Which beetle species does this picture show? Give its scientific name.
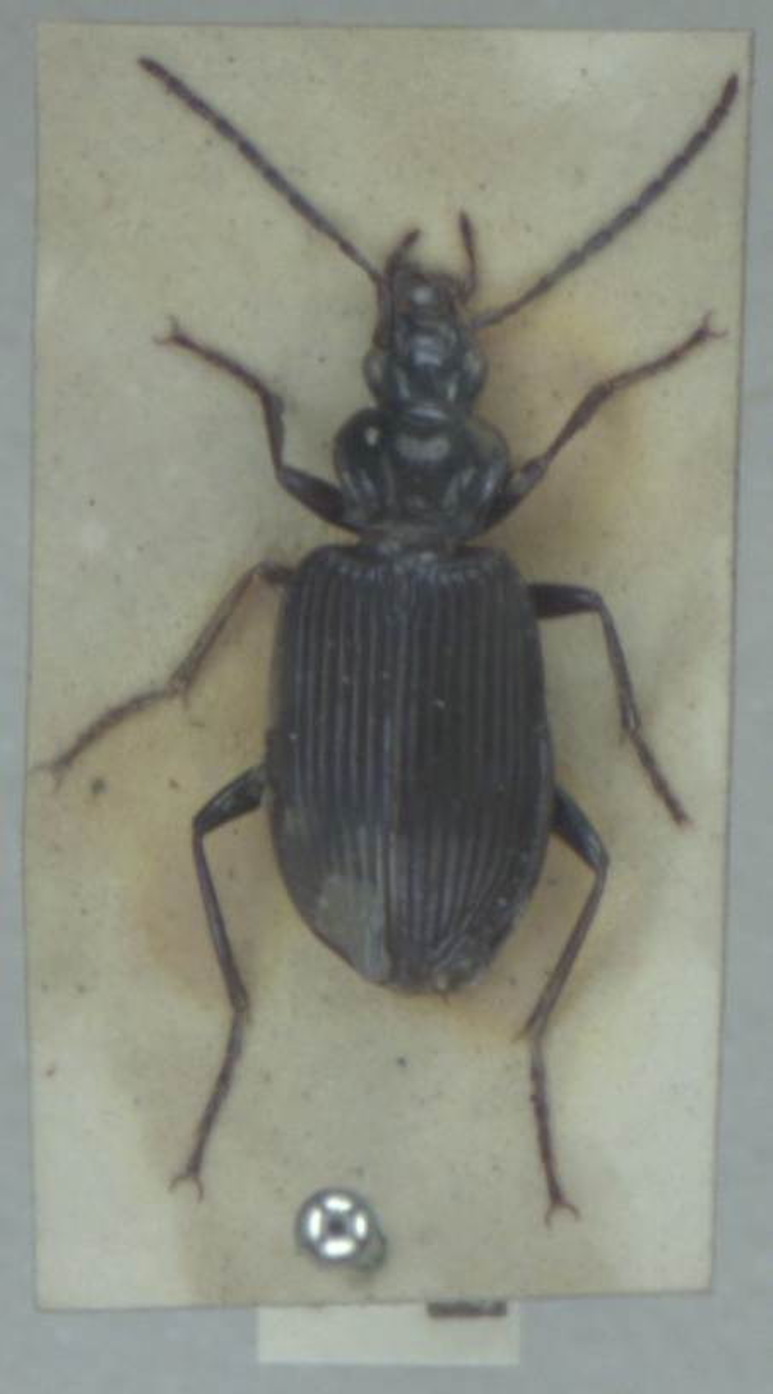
Platynus assimilis
